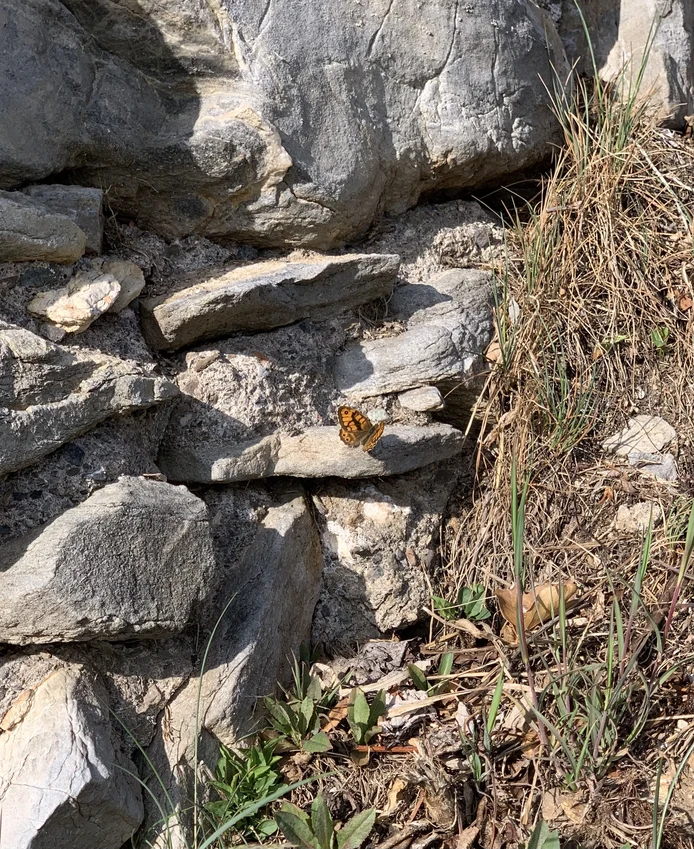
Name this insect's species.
Lasiommata megera (also Pararge megera)
